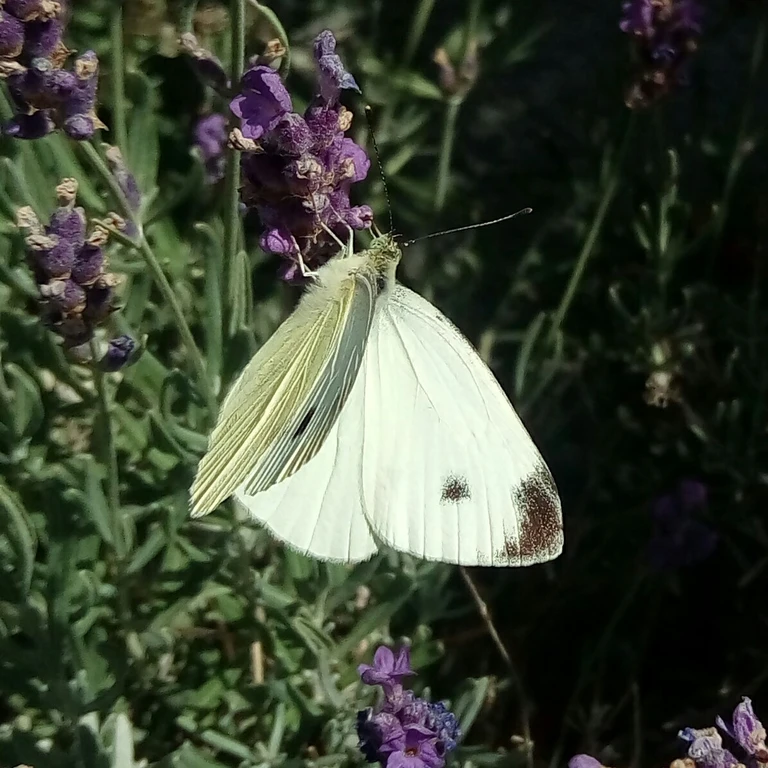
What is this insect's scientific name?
Pieris rapae
